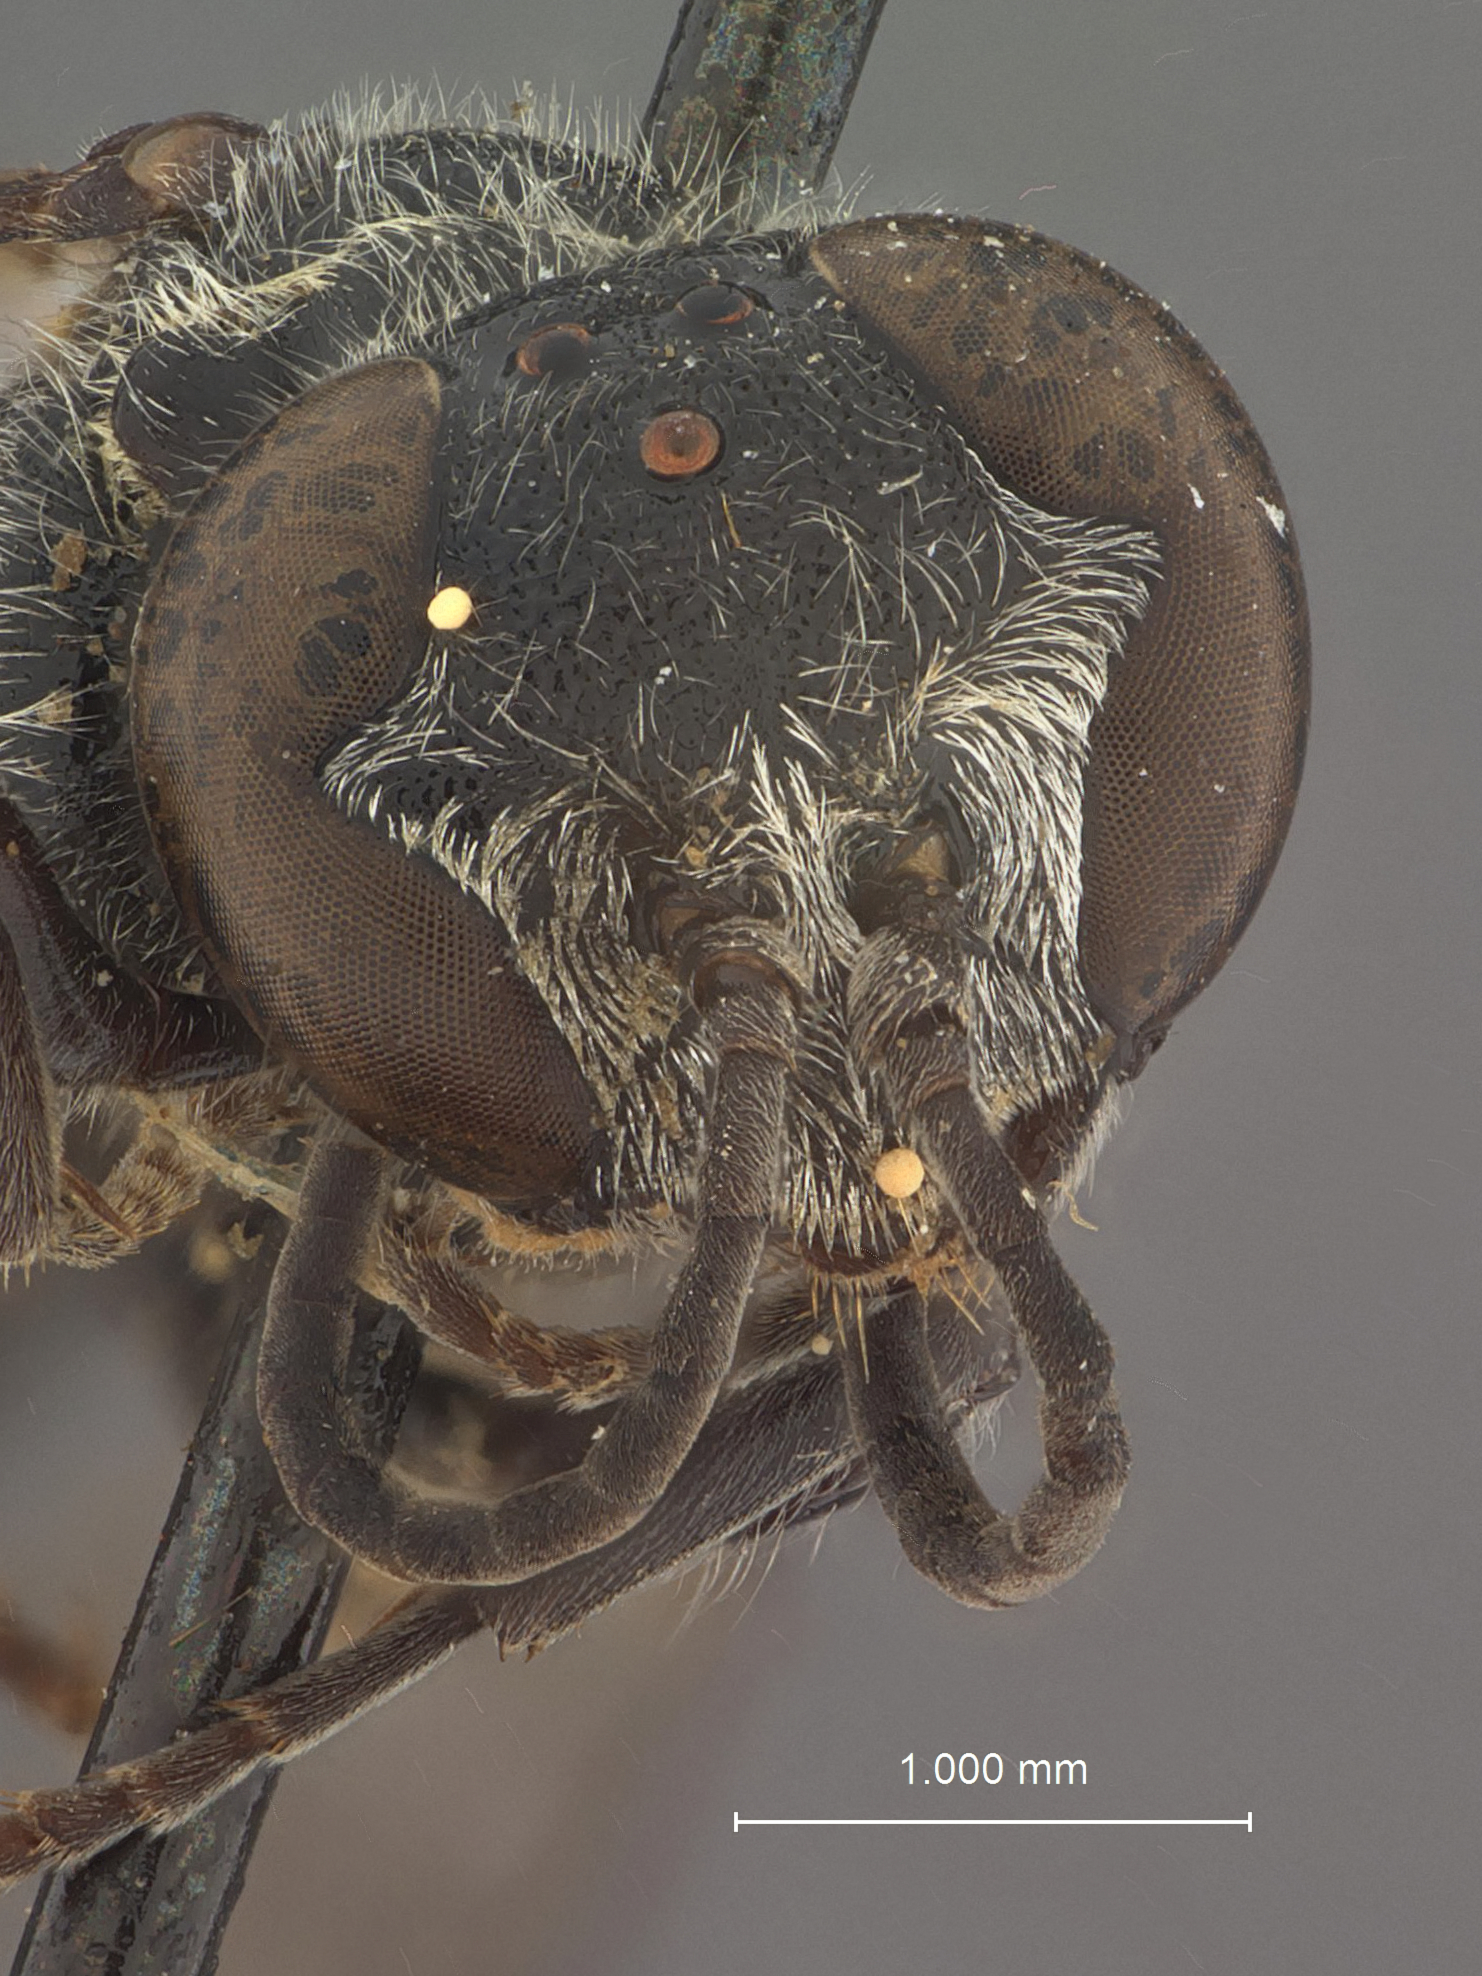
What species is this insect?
Pison lagunae
